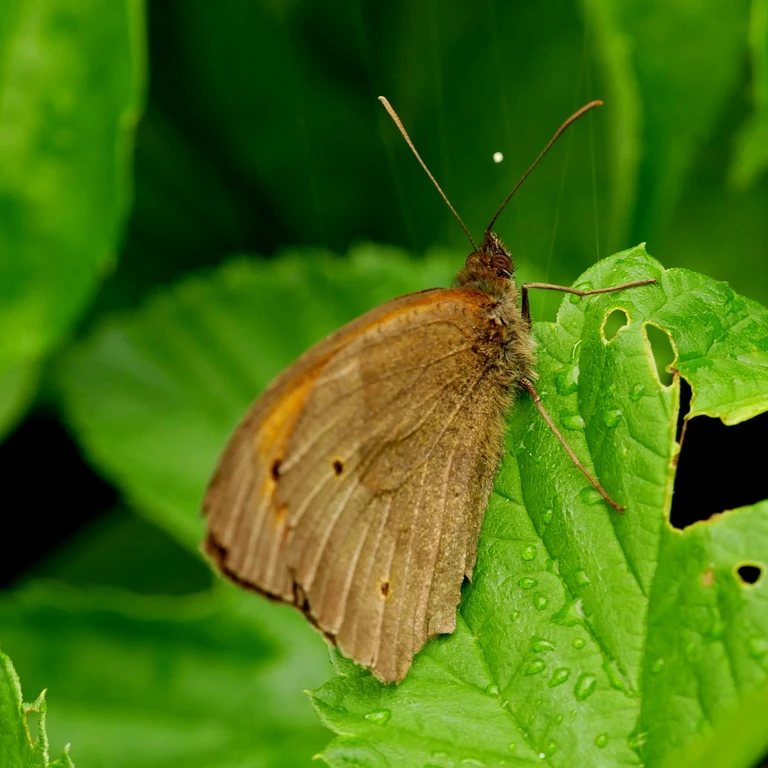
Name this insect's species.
Maniola jurtina
